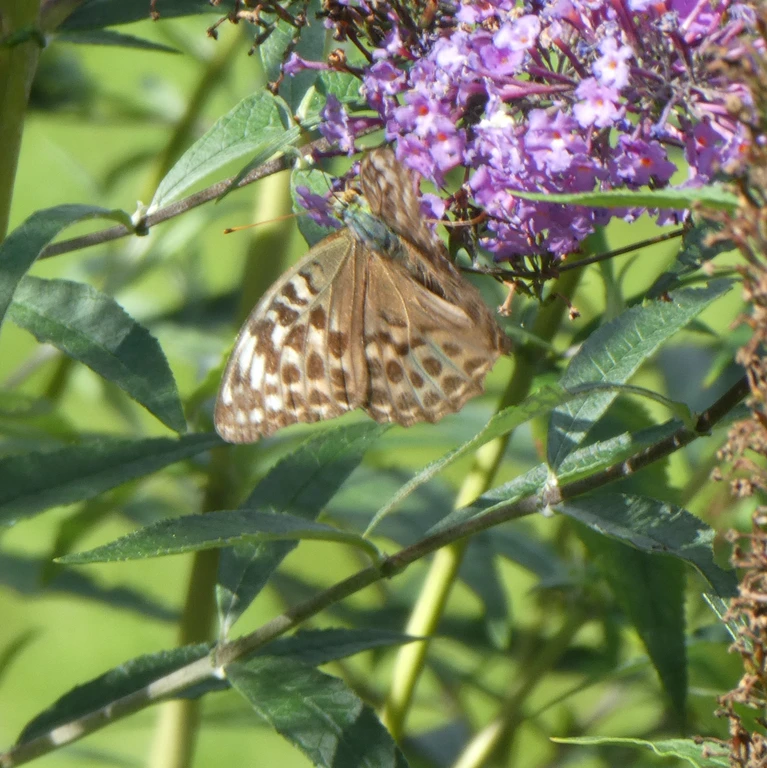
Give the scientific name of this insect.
Argynnis paphia
